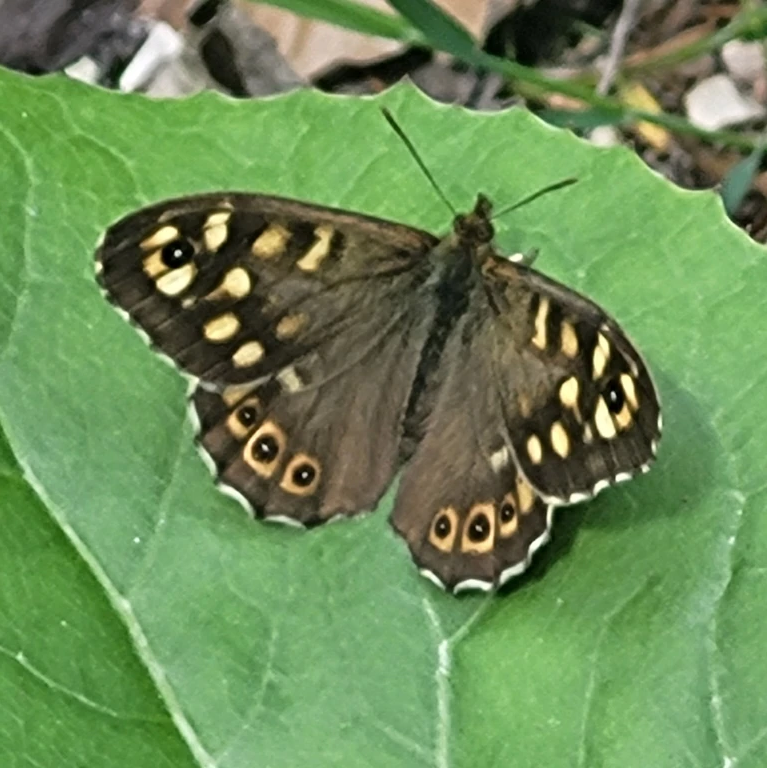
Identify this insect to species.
Pararge aegeria
